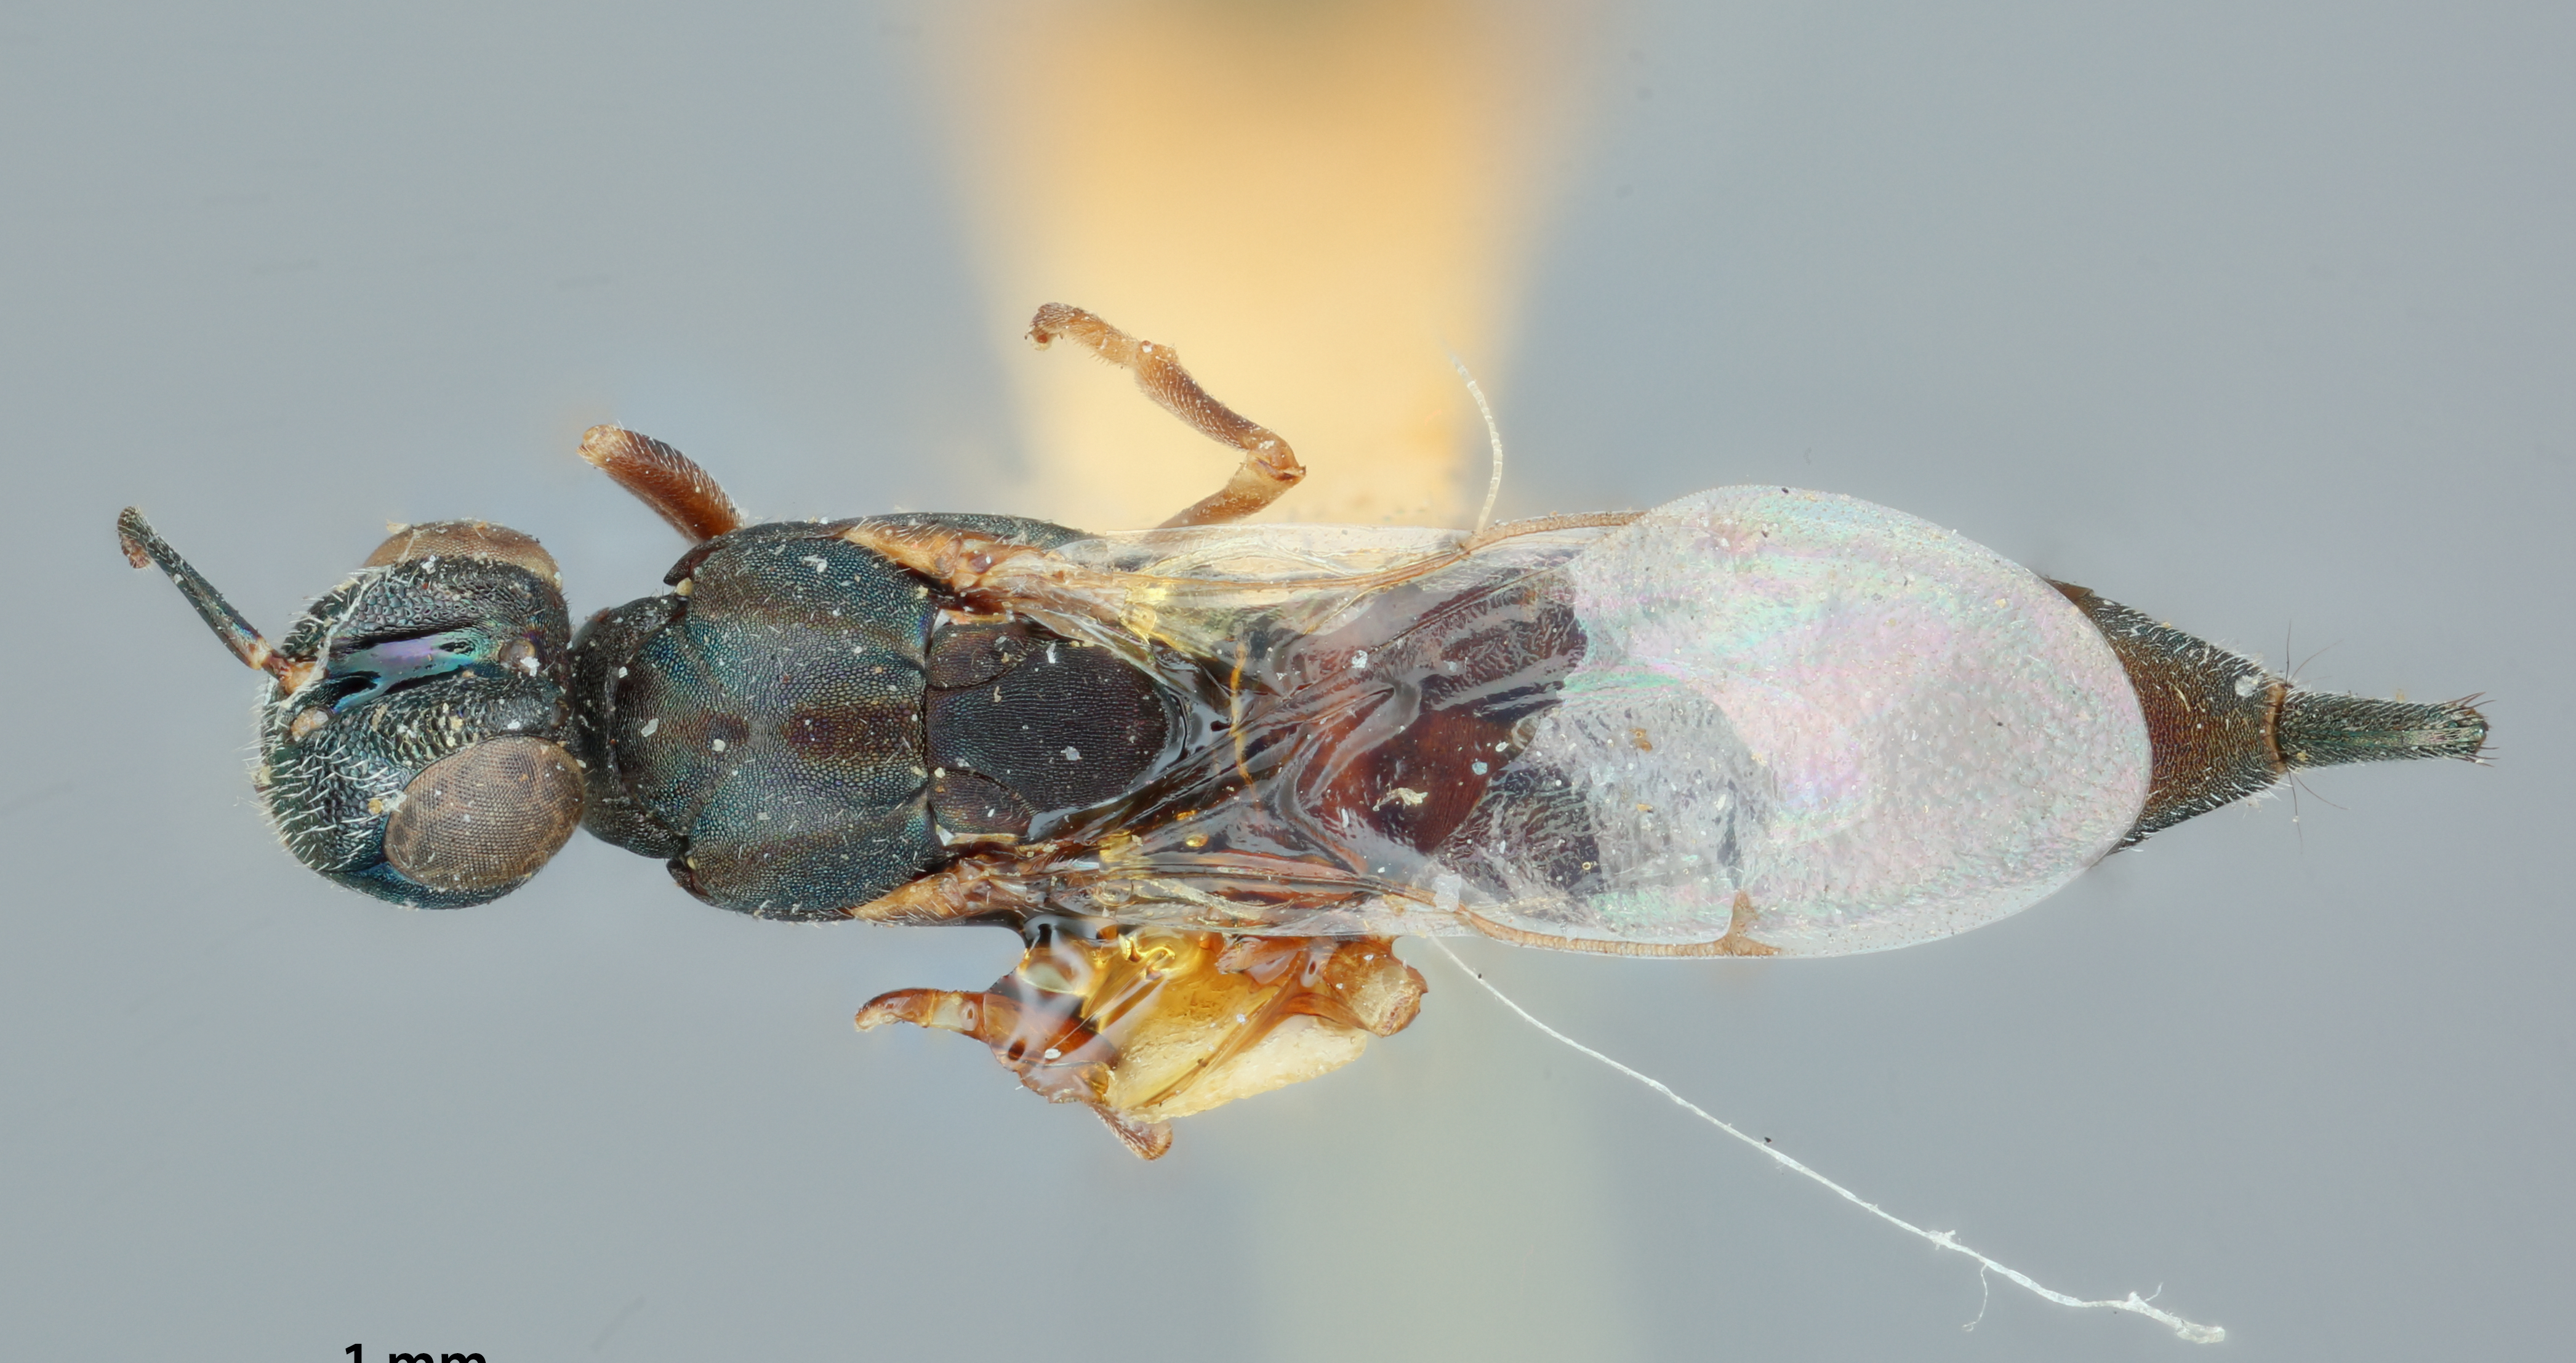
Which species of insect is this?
Ratzeburgia hyalinipennis
